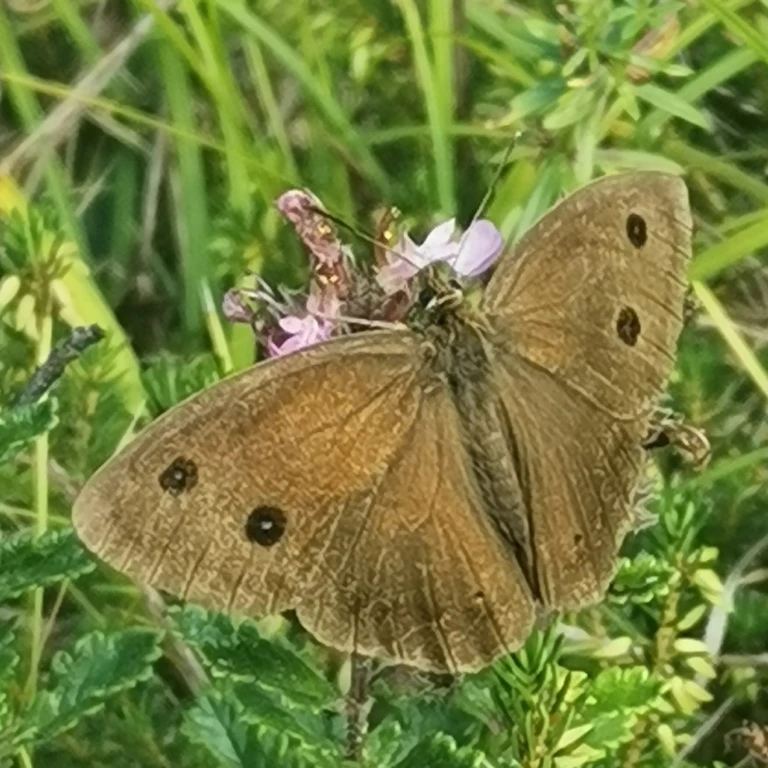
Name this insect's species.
Minois dryas
